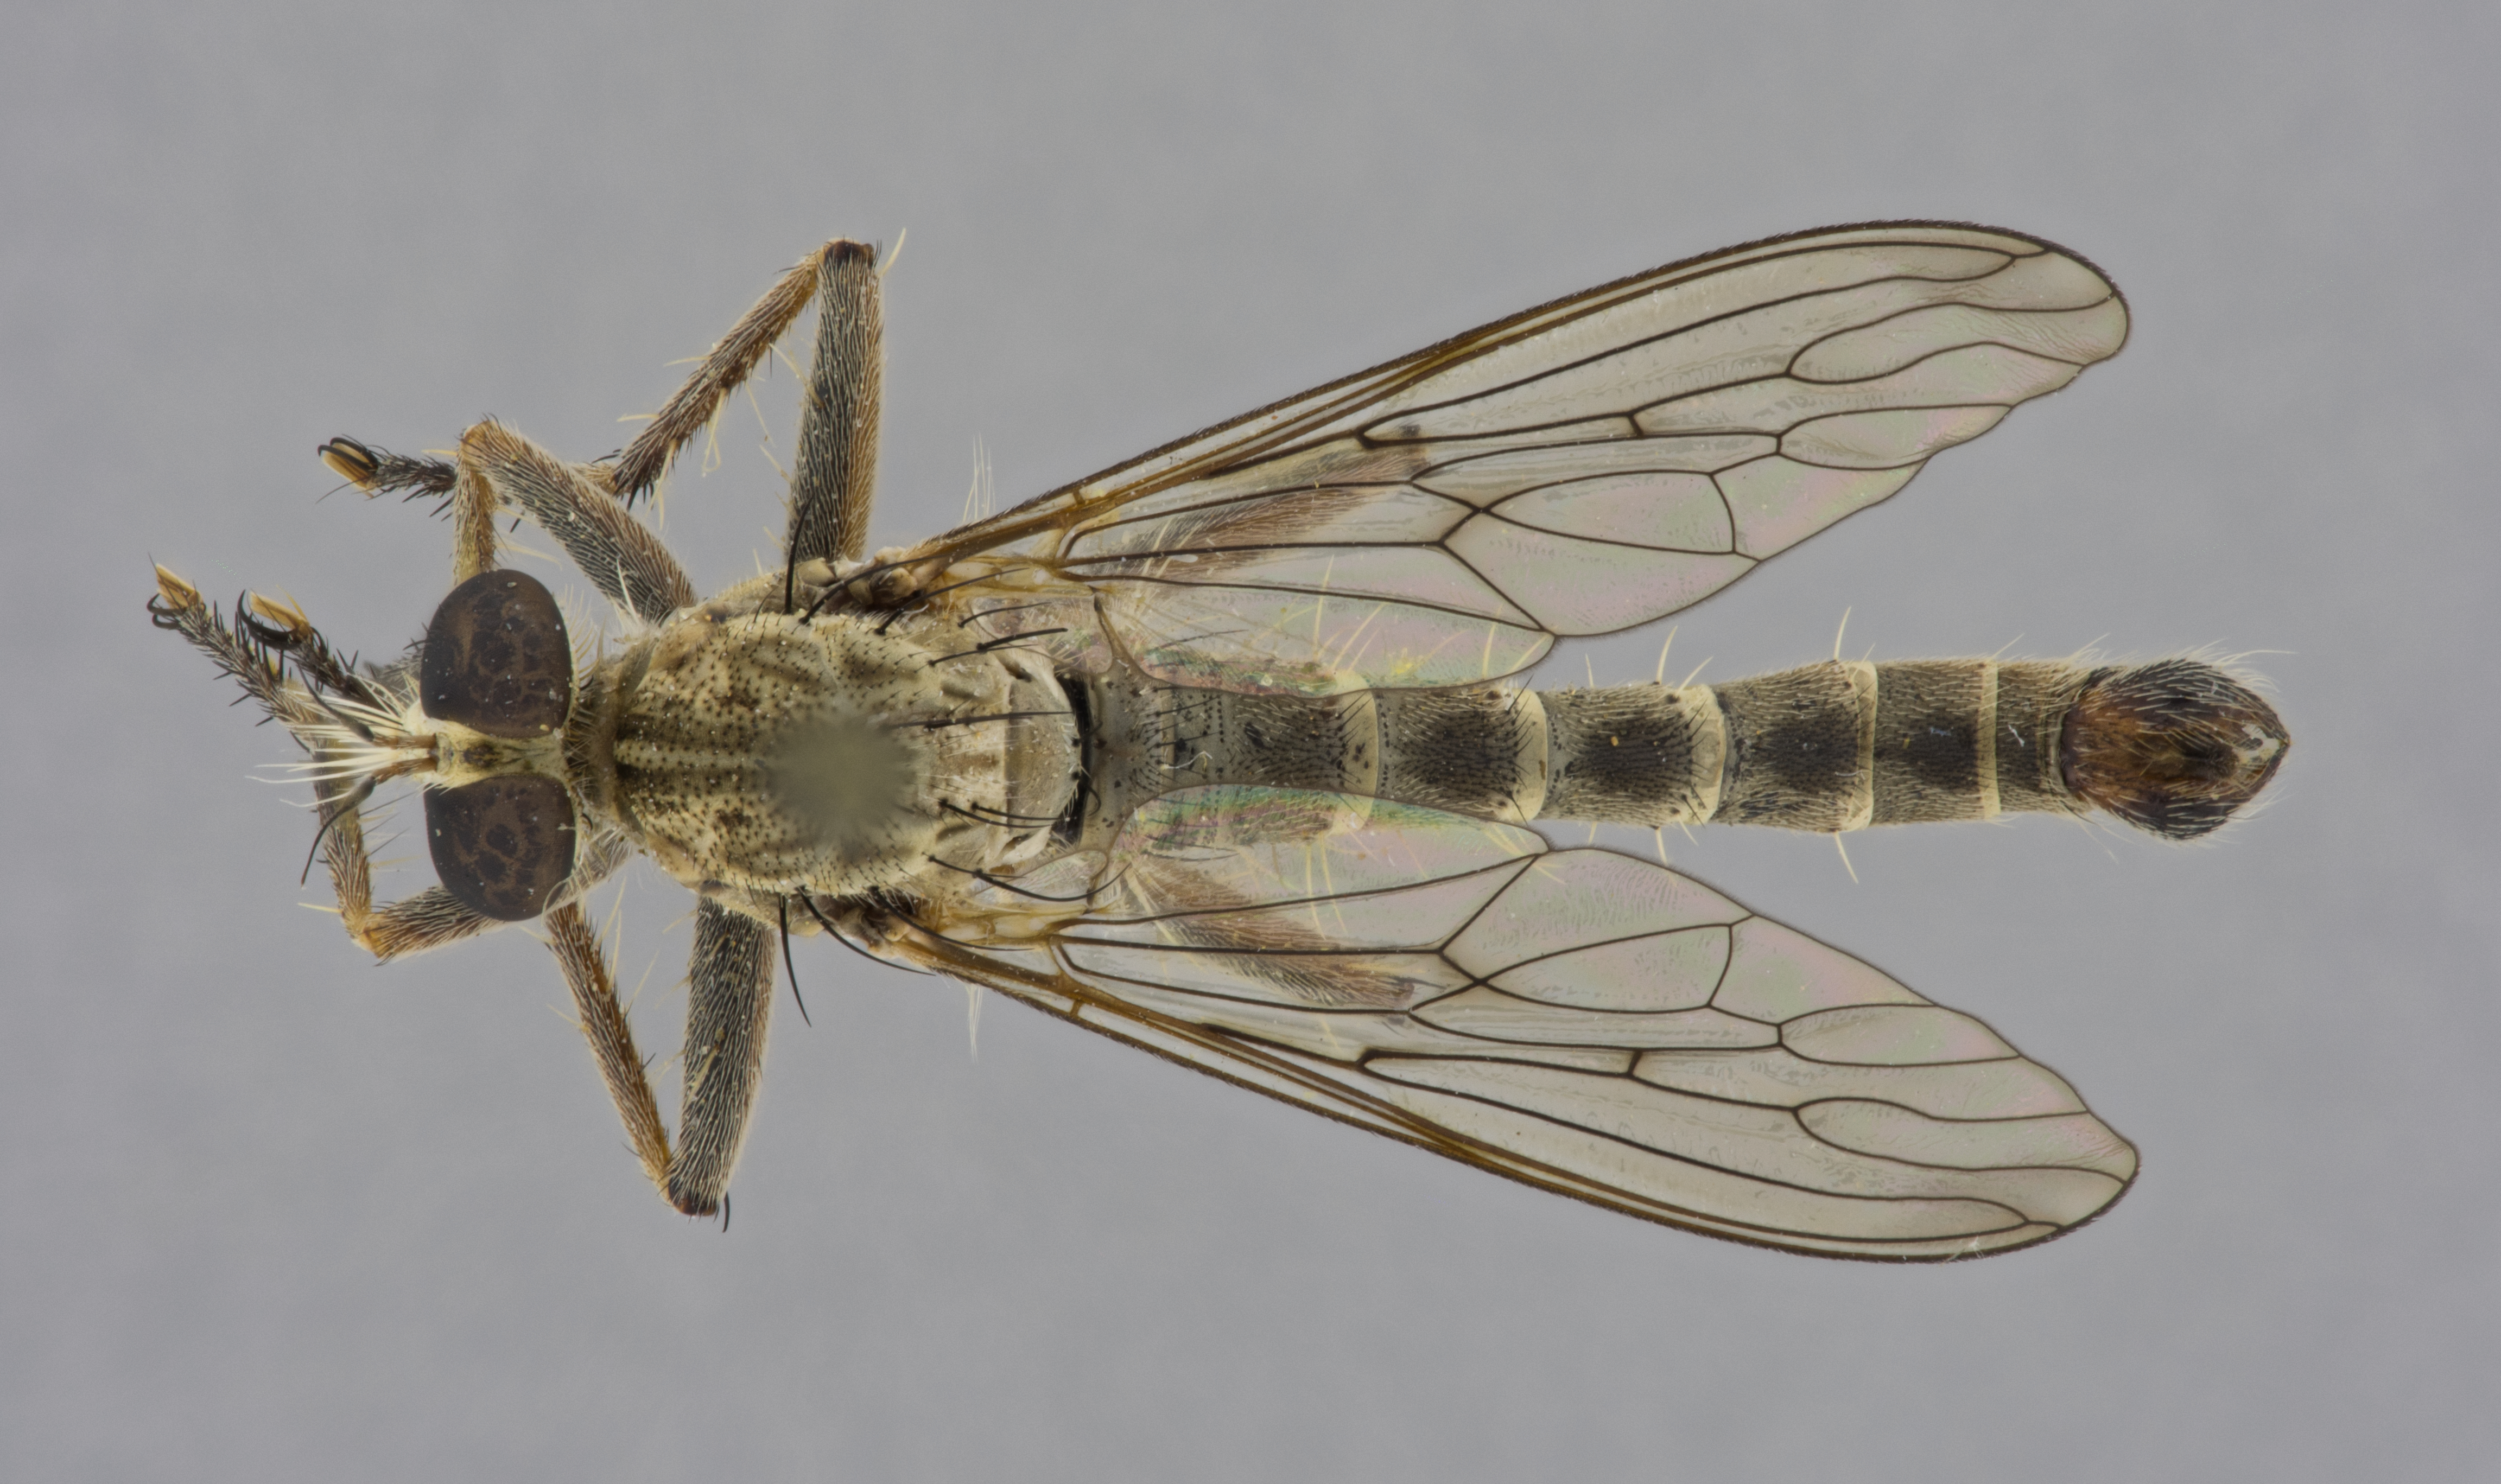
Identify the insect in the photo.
Afromochtherus mendax
